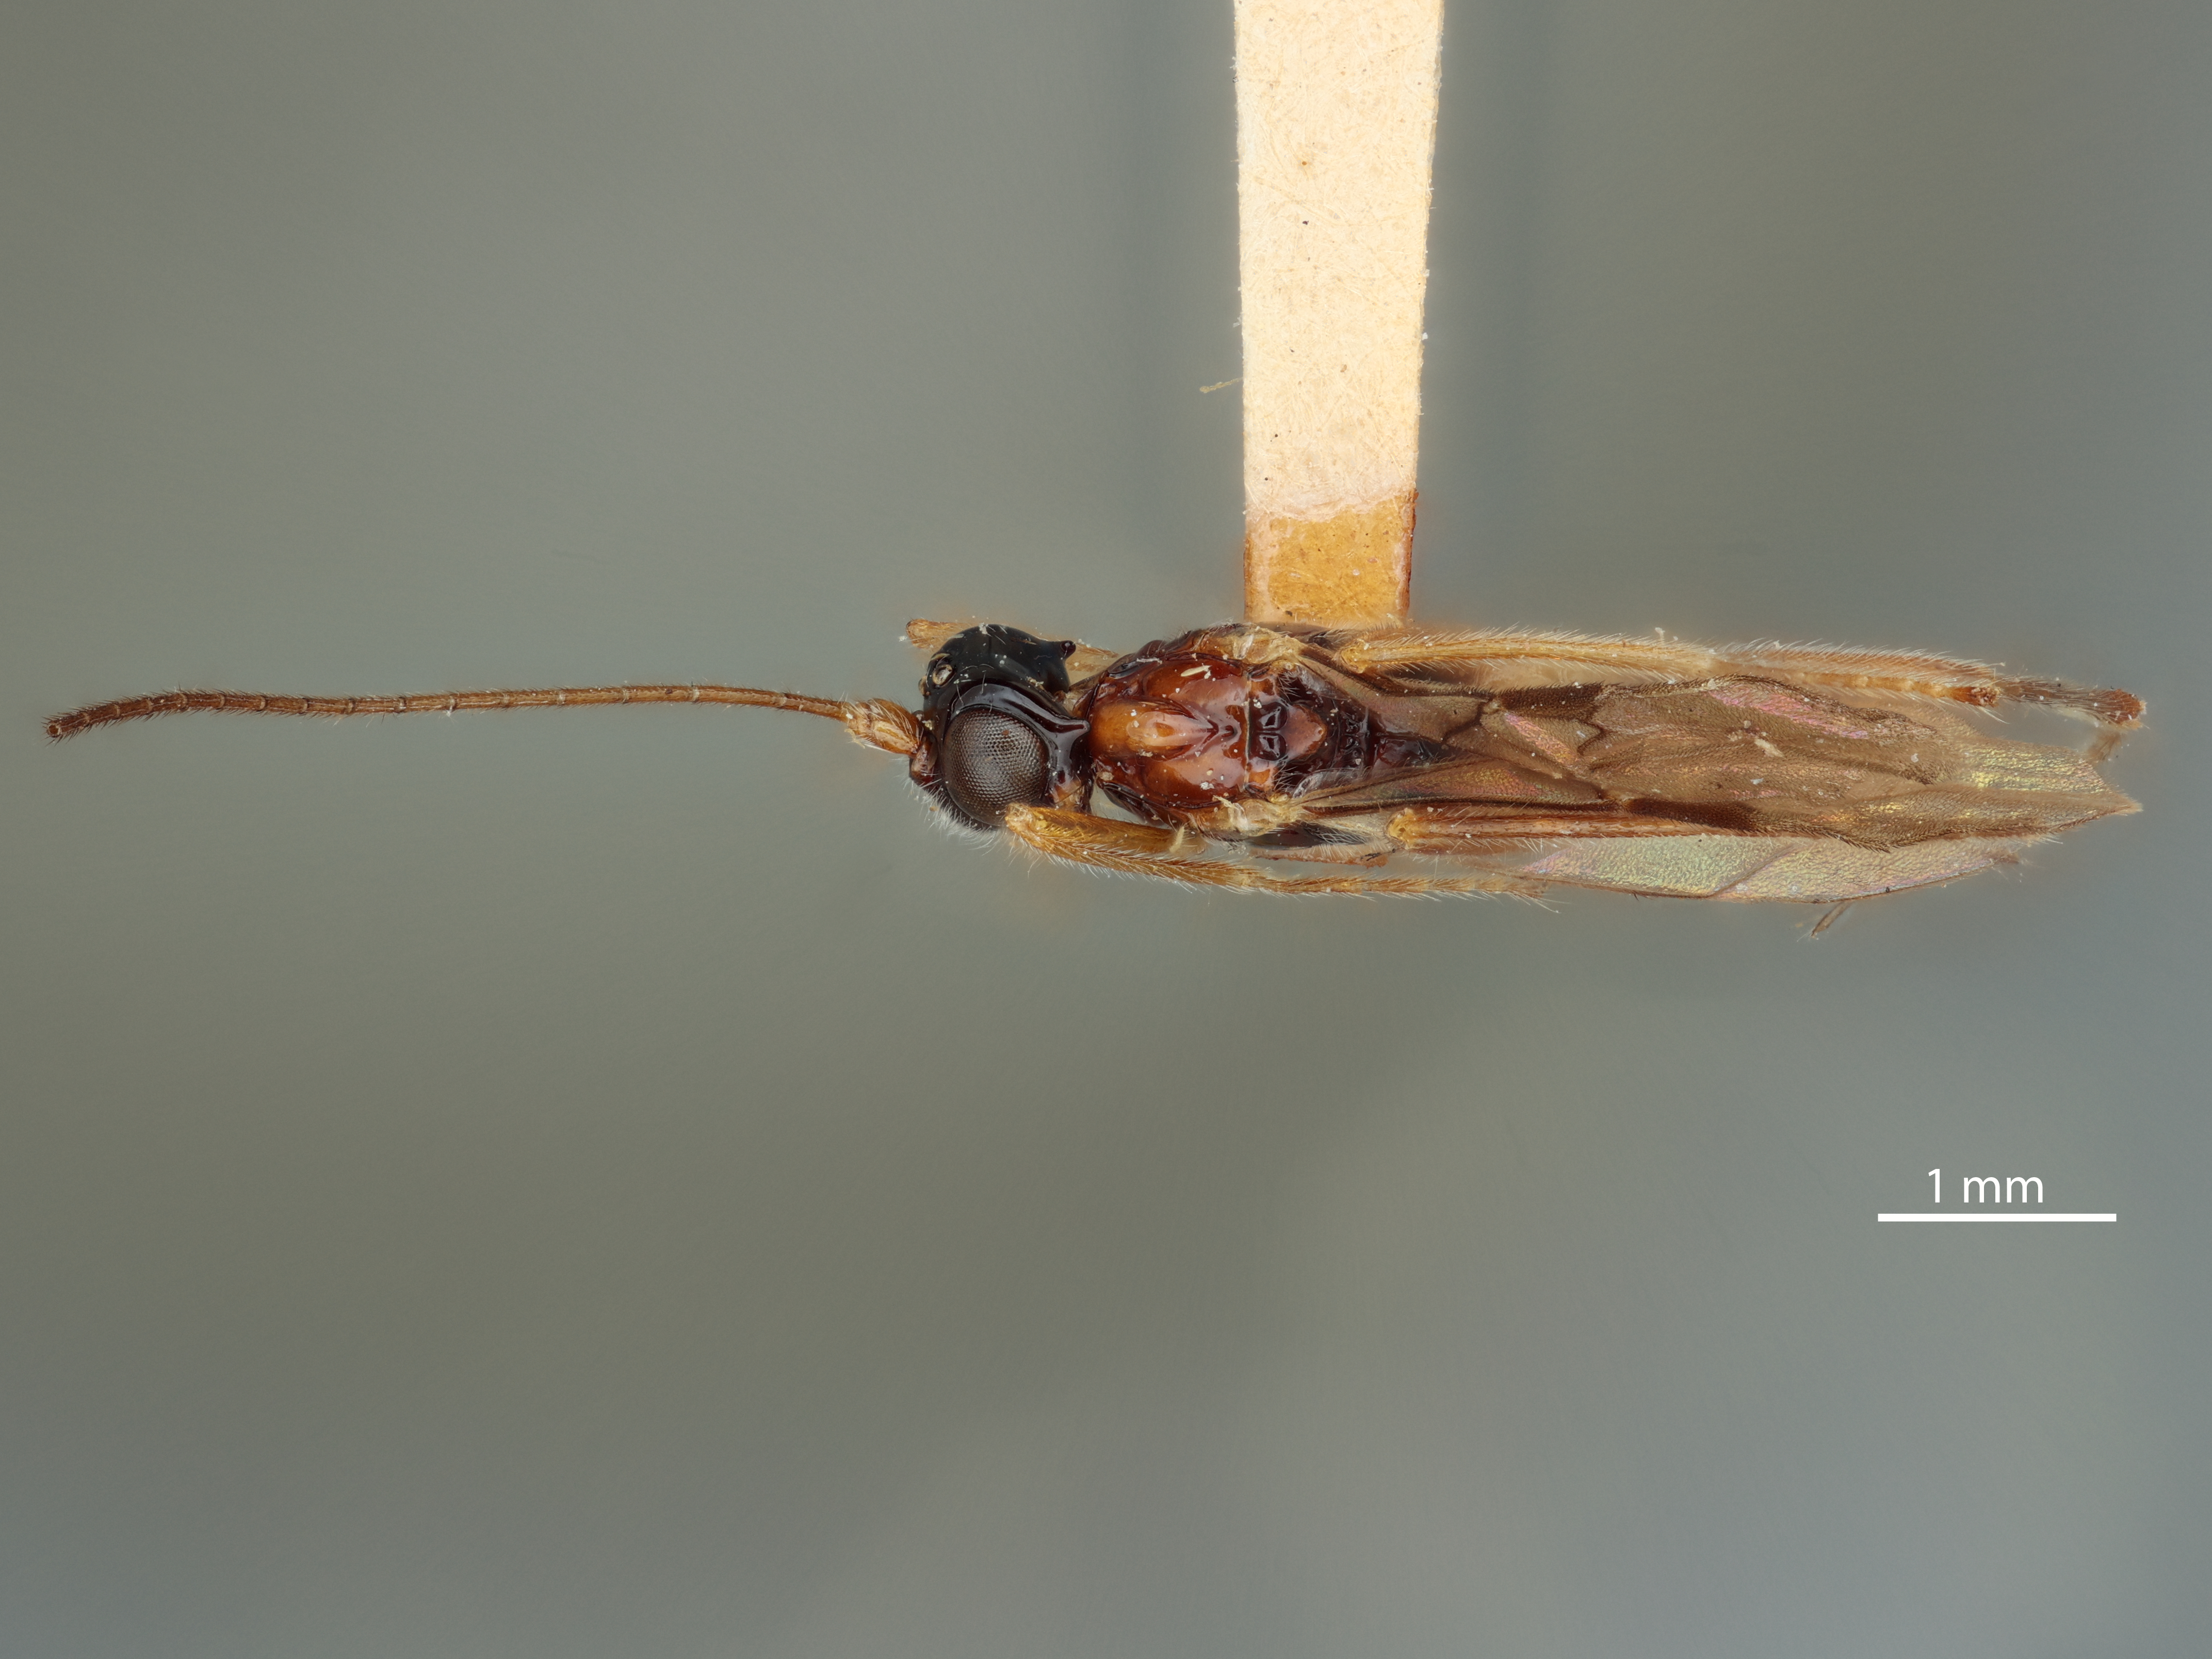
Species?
Conalysia bakeri
